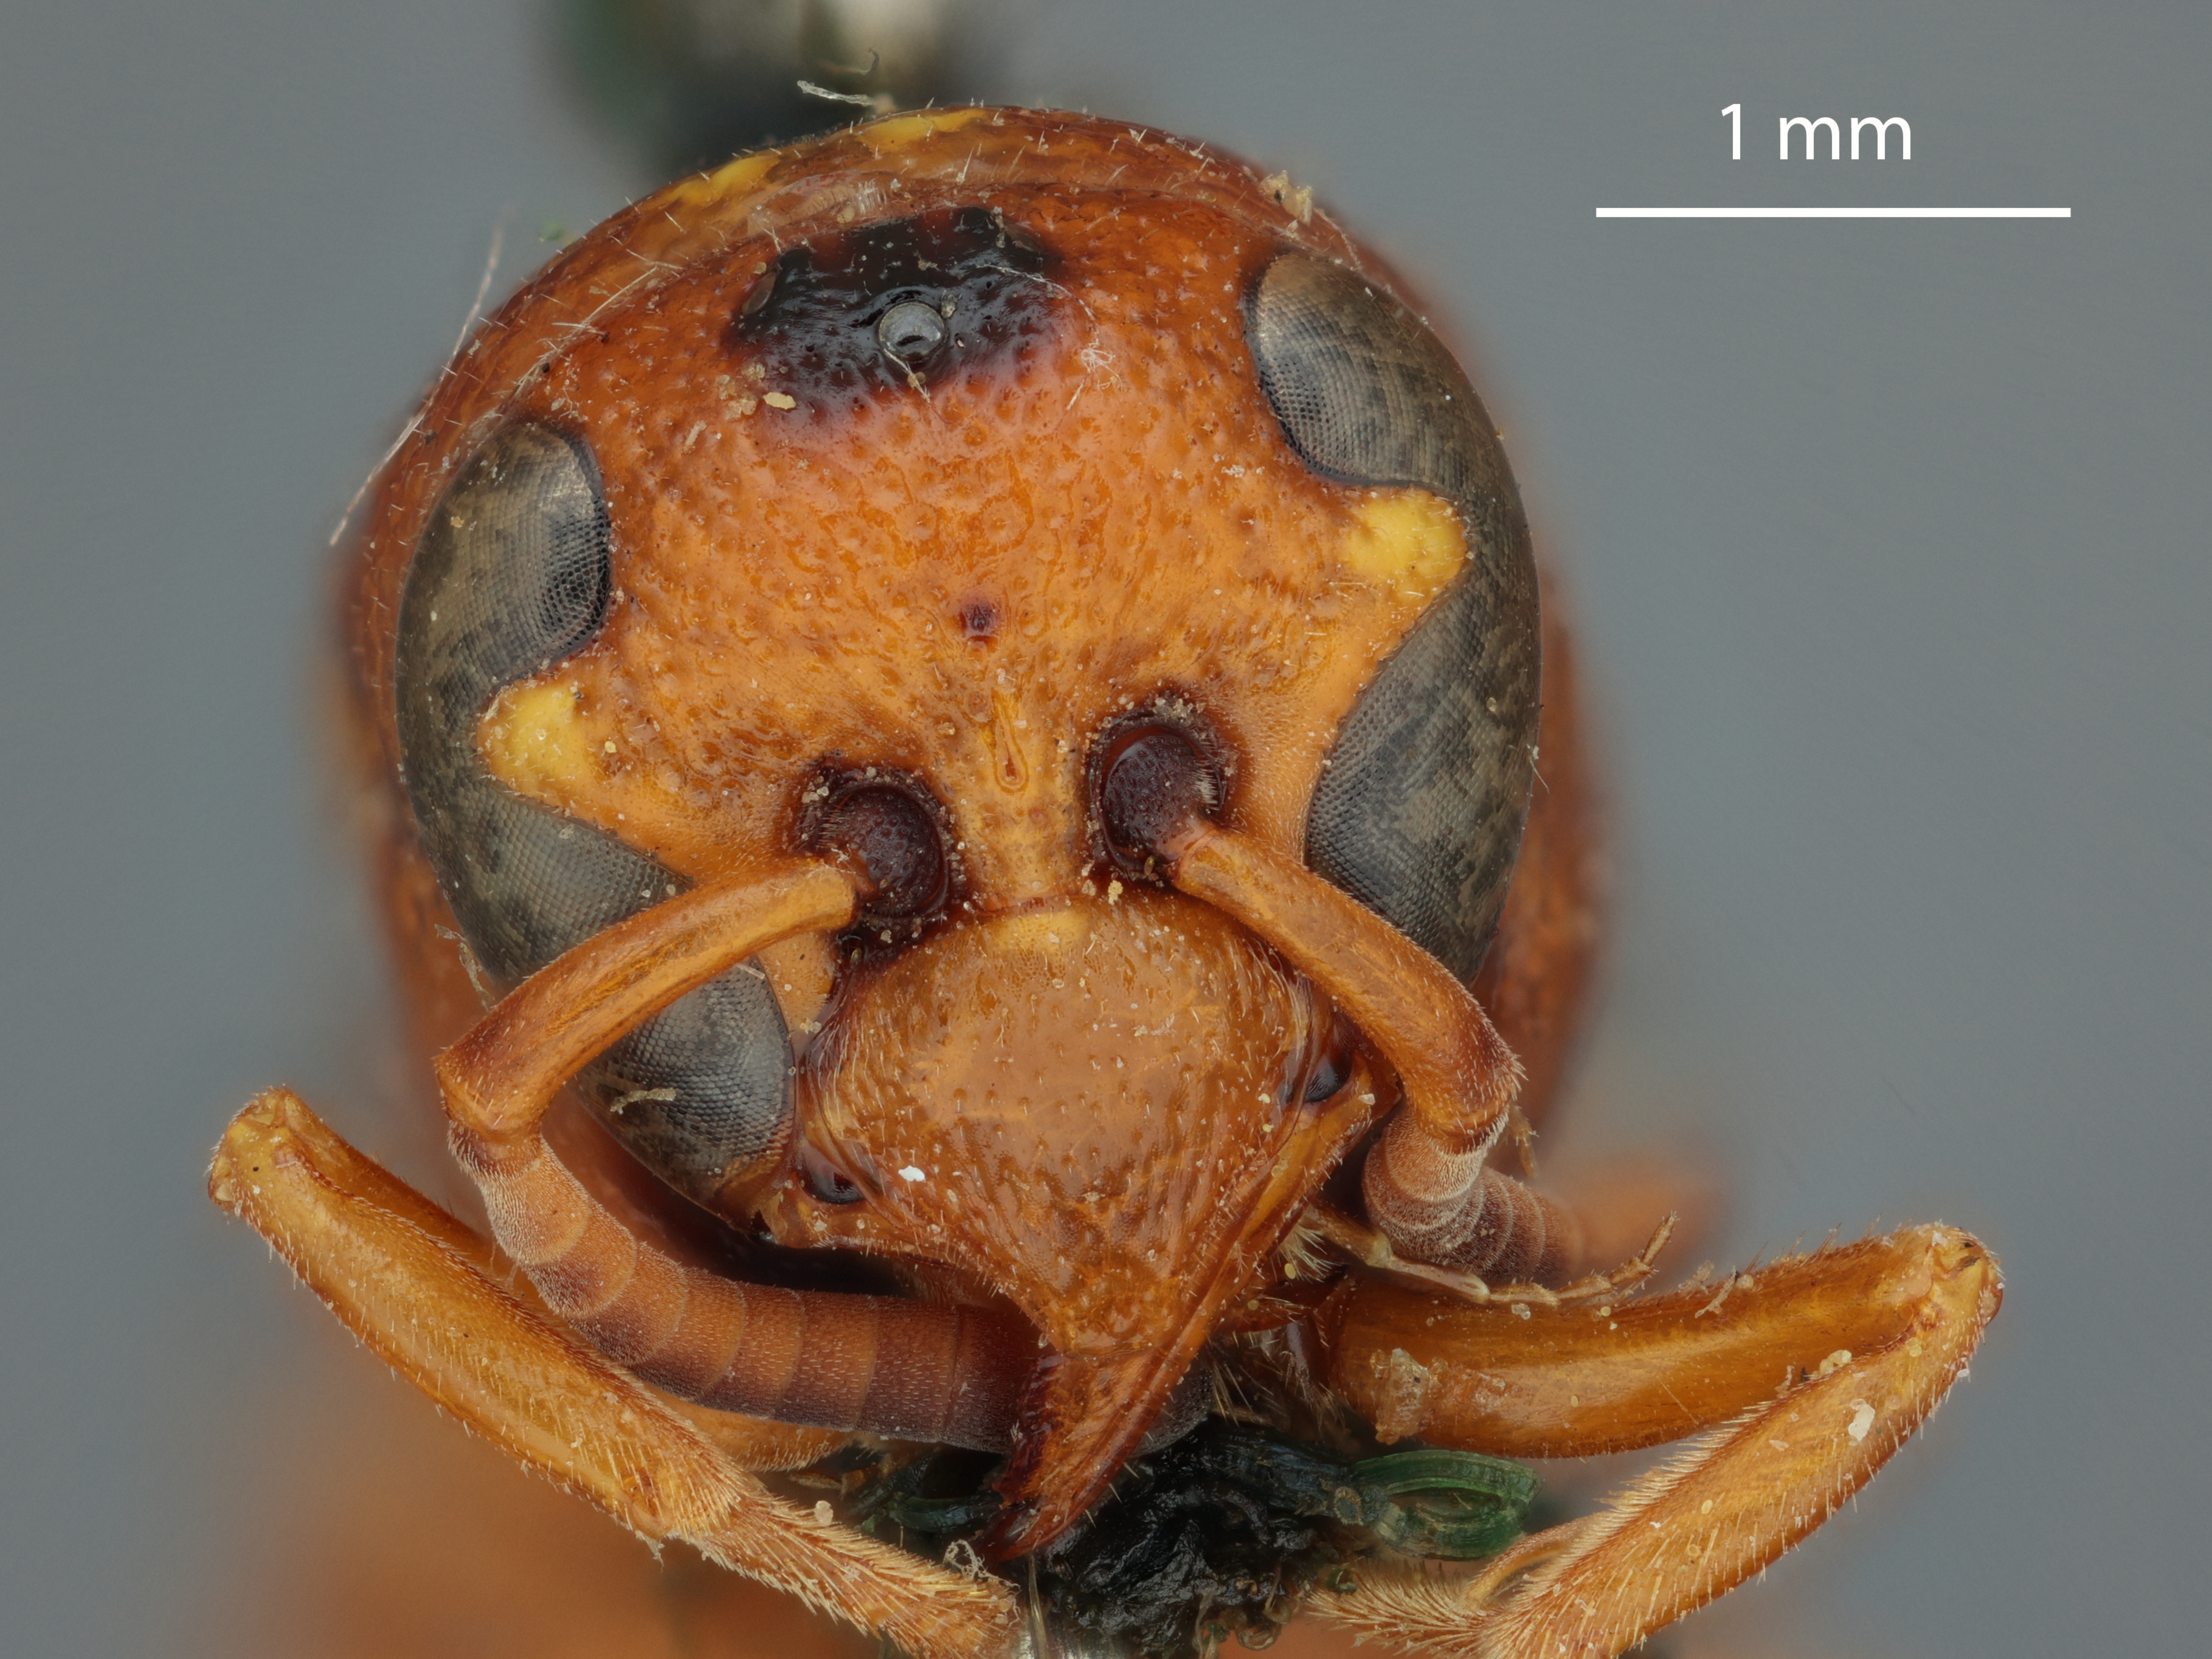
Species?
Odynerus blawus
